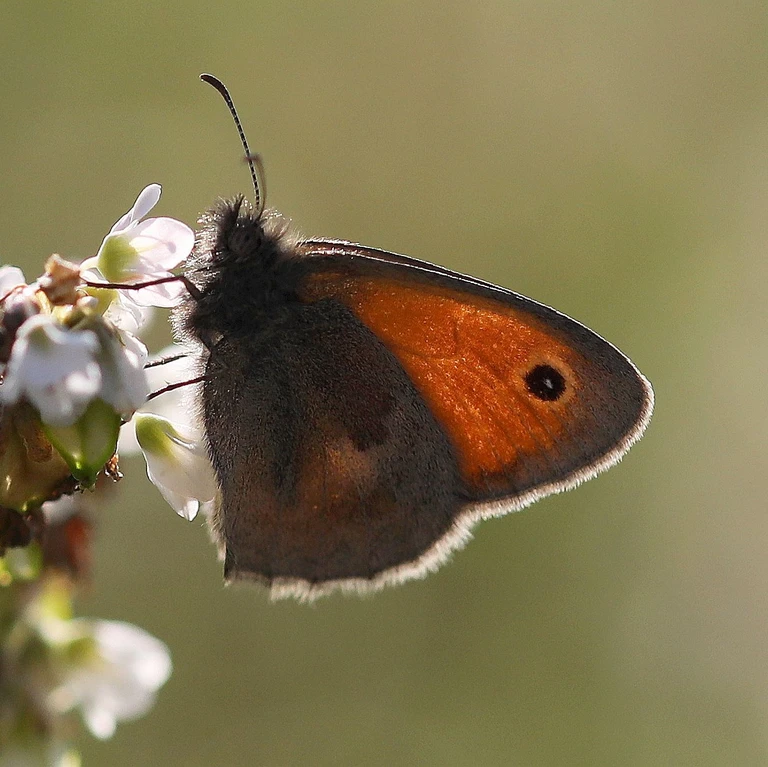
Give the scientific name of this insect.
Coenonympha pamphilus
